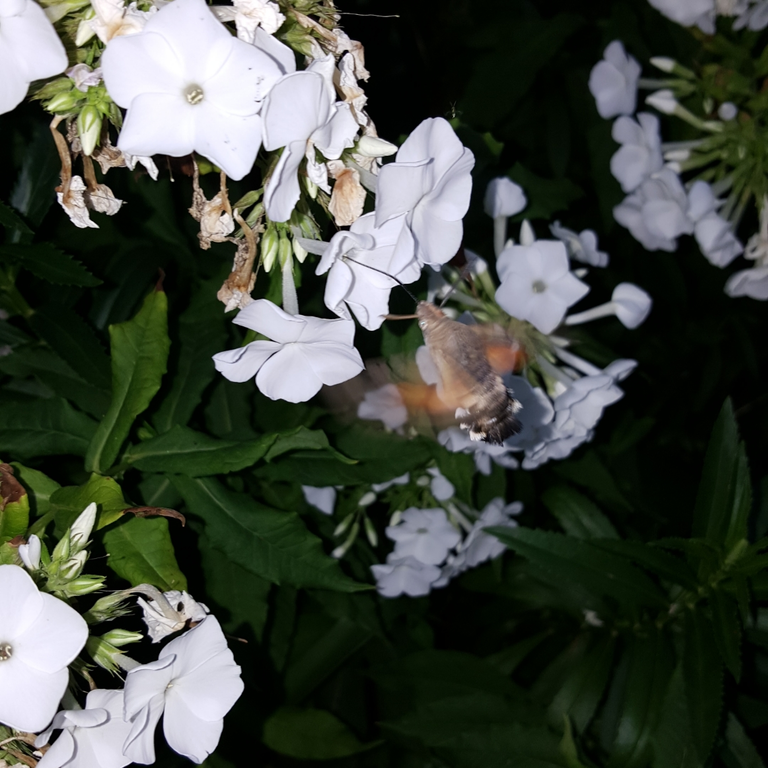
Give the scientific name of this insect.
Macroglossum stellatarum
